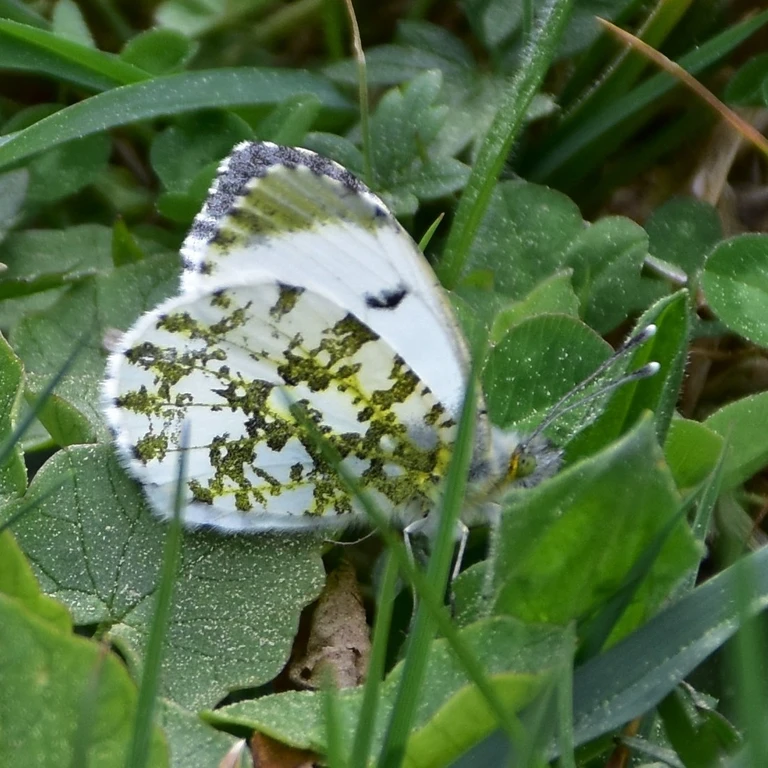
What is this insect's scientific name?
Anthocharis cardamines
